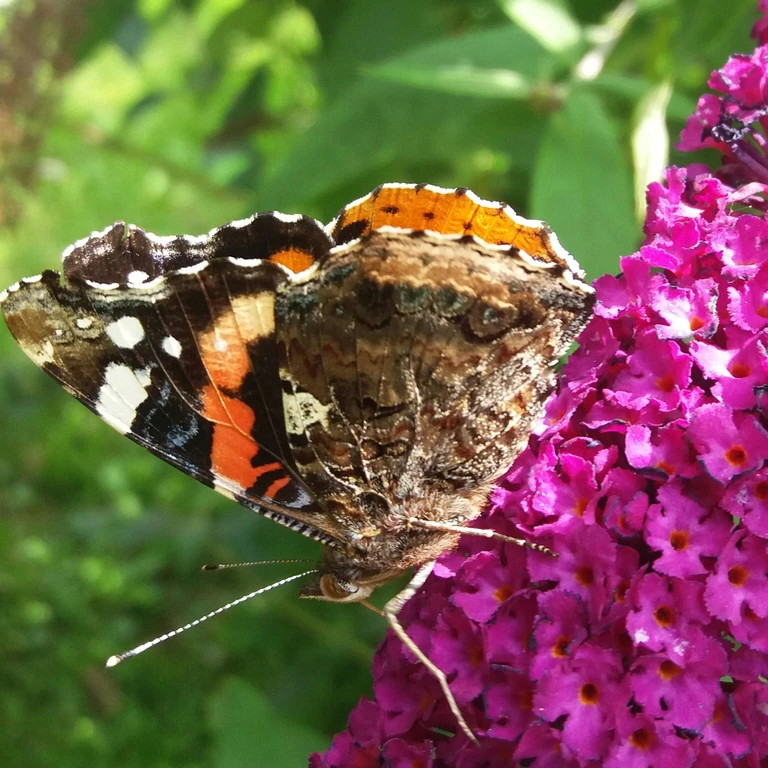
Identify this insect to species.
Vanessa atalanta
